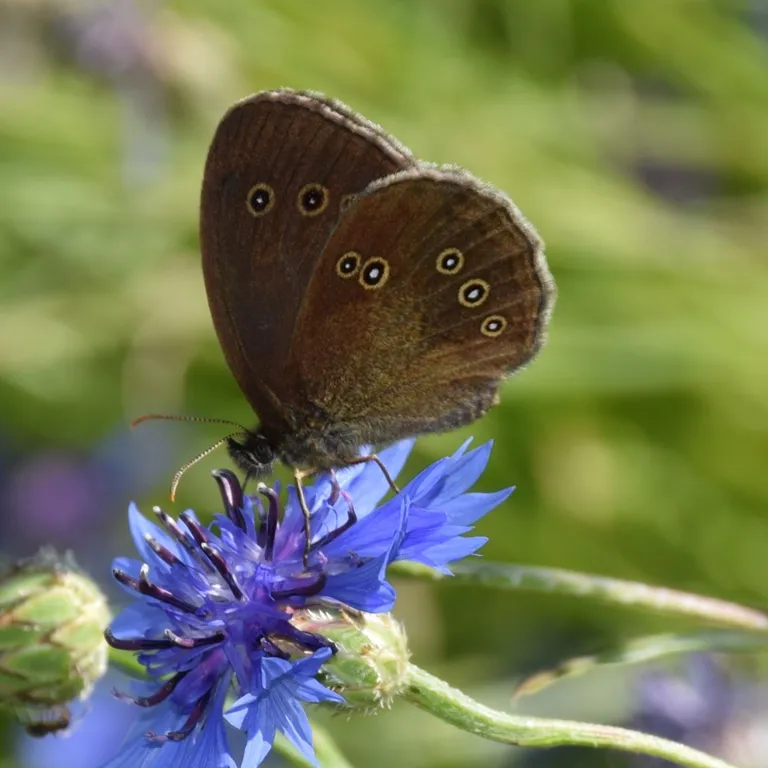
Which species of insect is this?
Aphantopus hyperantus
